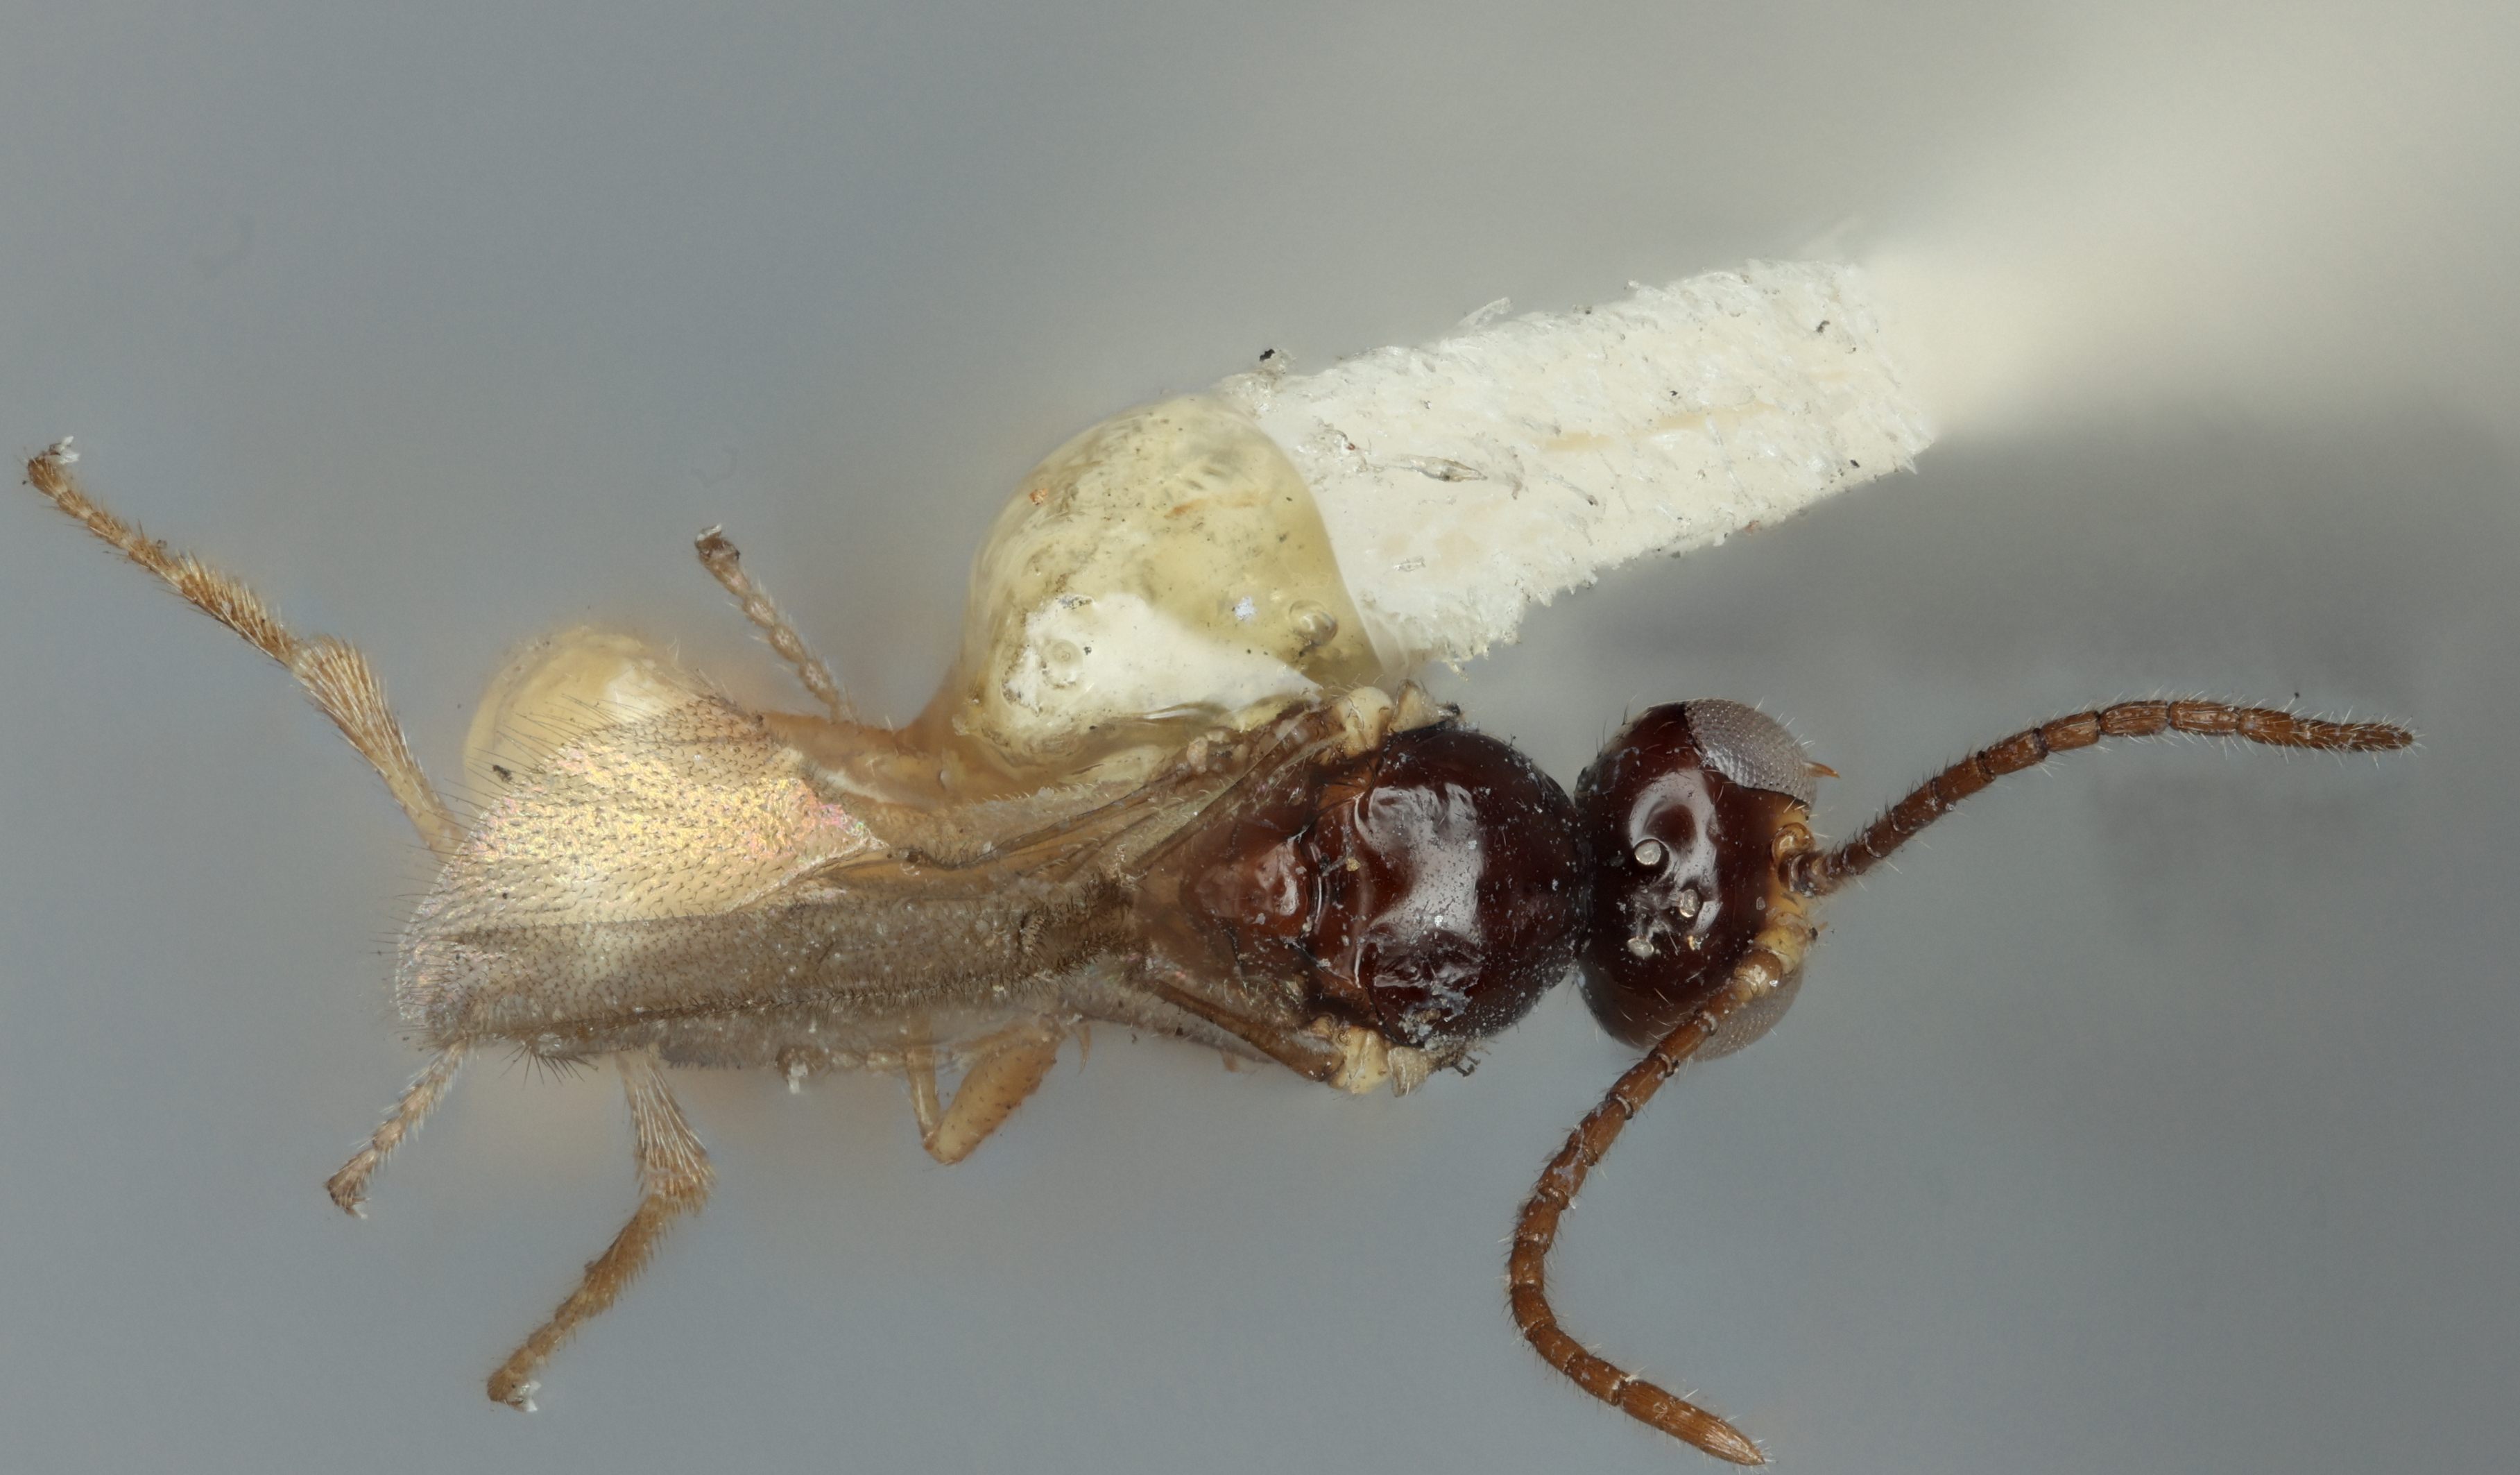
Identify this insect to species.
Aphidius kakimiaphidis
